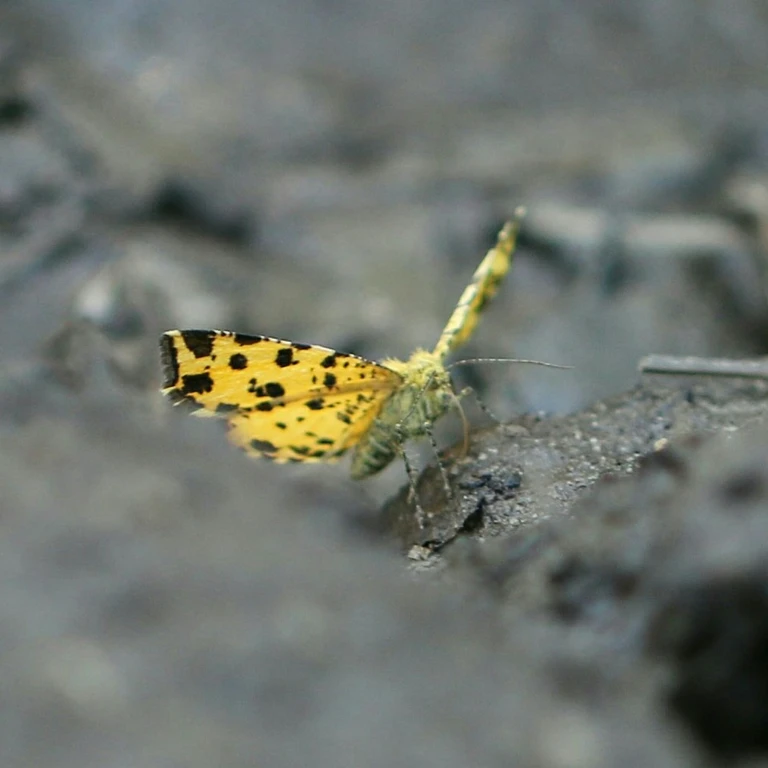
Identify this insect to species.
Pseudopanthera macularia
